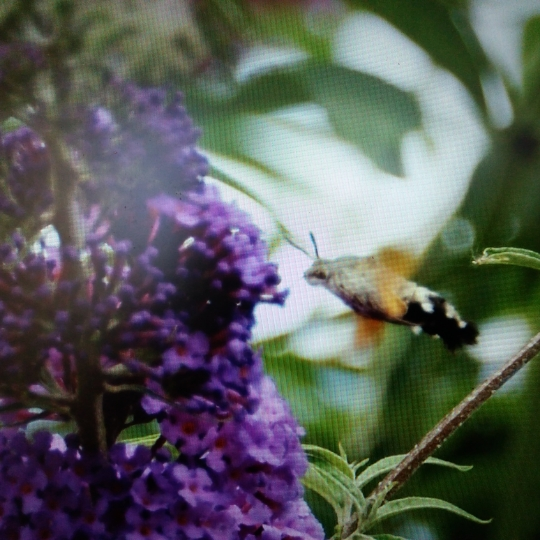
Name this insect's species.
Macroglossum stellatarum
